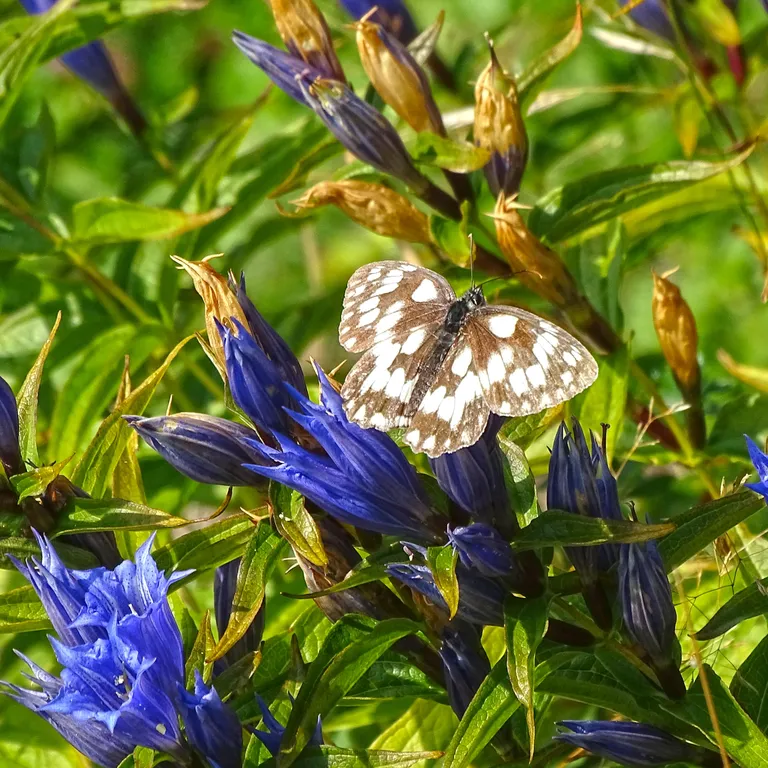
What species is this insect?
Melanargia galathea
